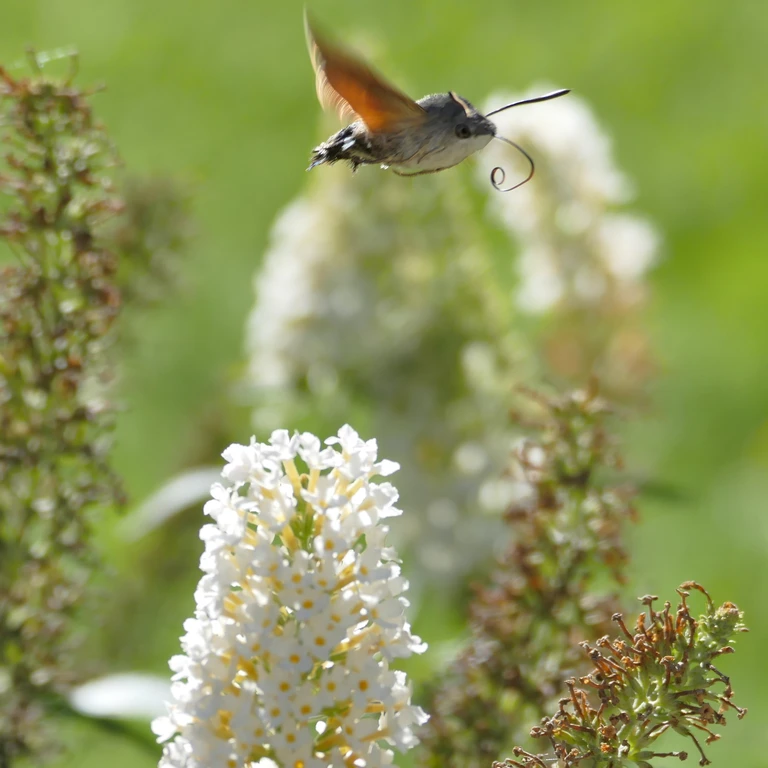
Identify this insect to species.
Macroglossum stellatarum
